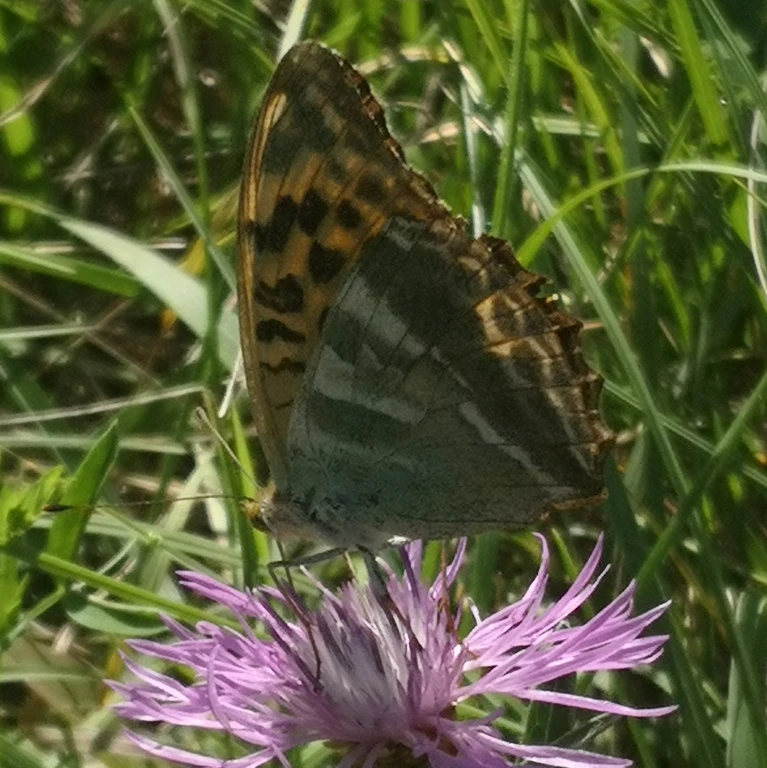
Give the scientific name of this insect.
Argynnis paphia
